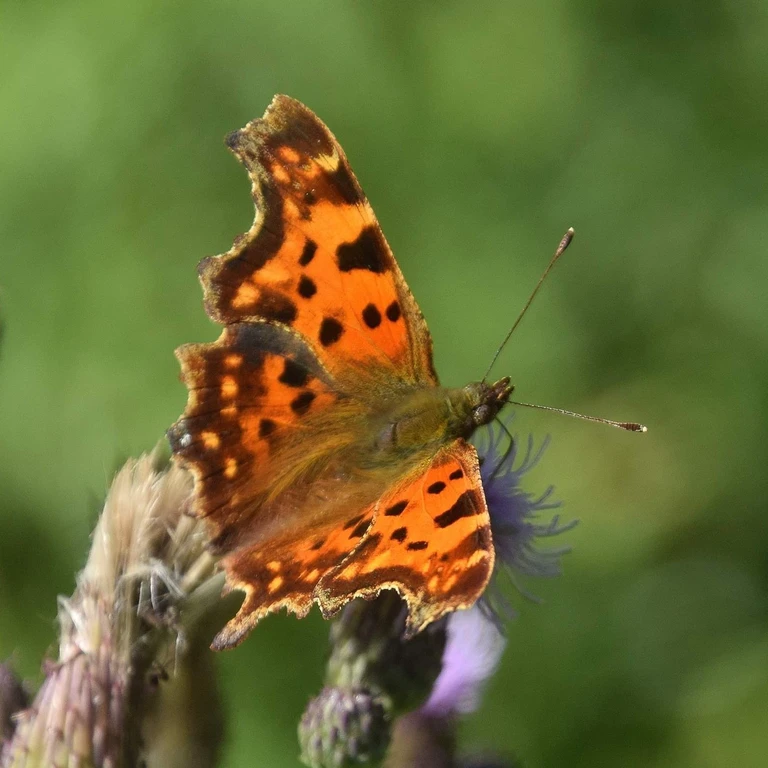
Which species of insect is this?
Polygonia c-album
